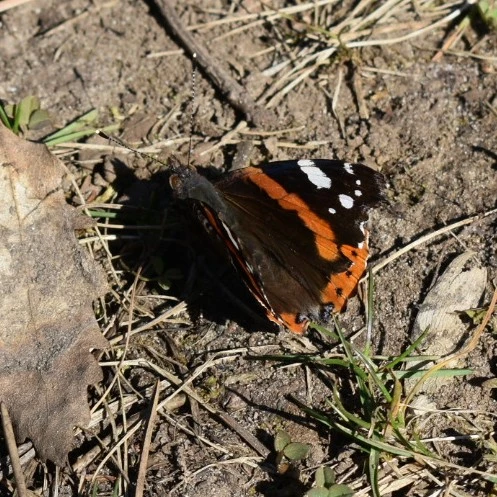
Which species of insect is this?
Vanessa atalanta
